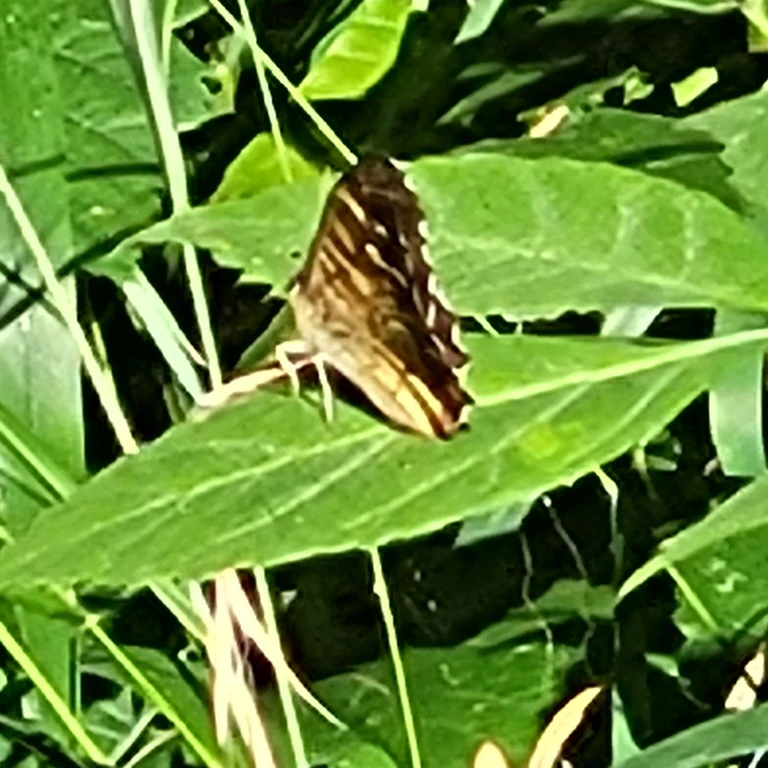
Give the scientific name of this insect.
Pararge aegeria
